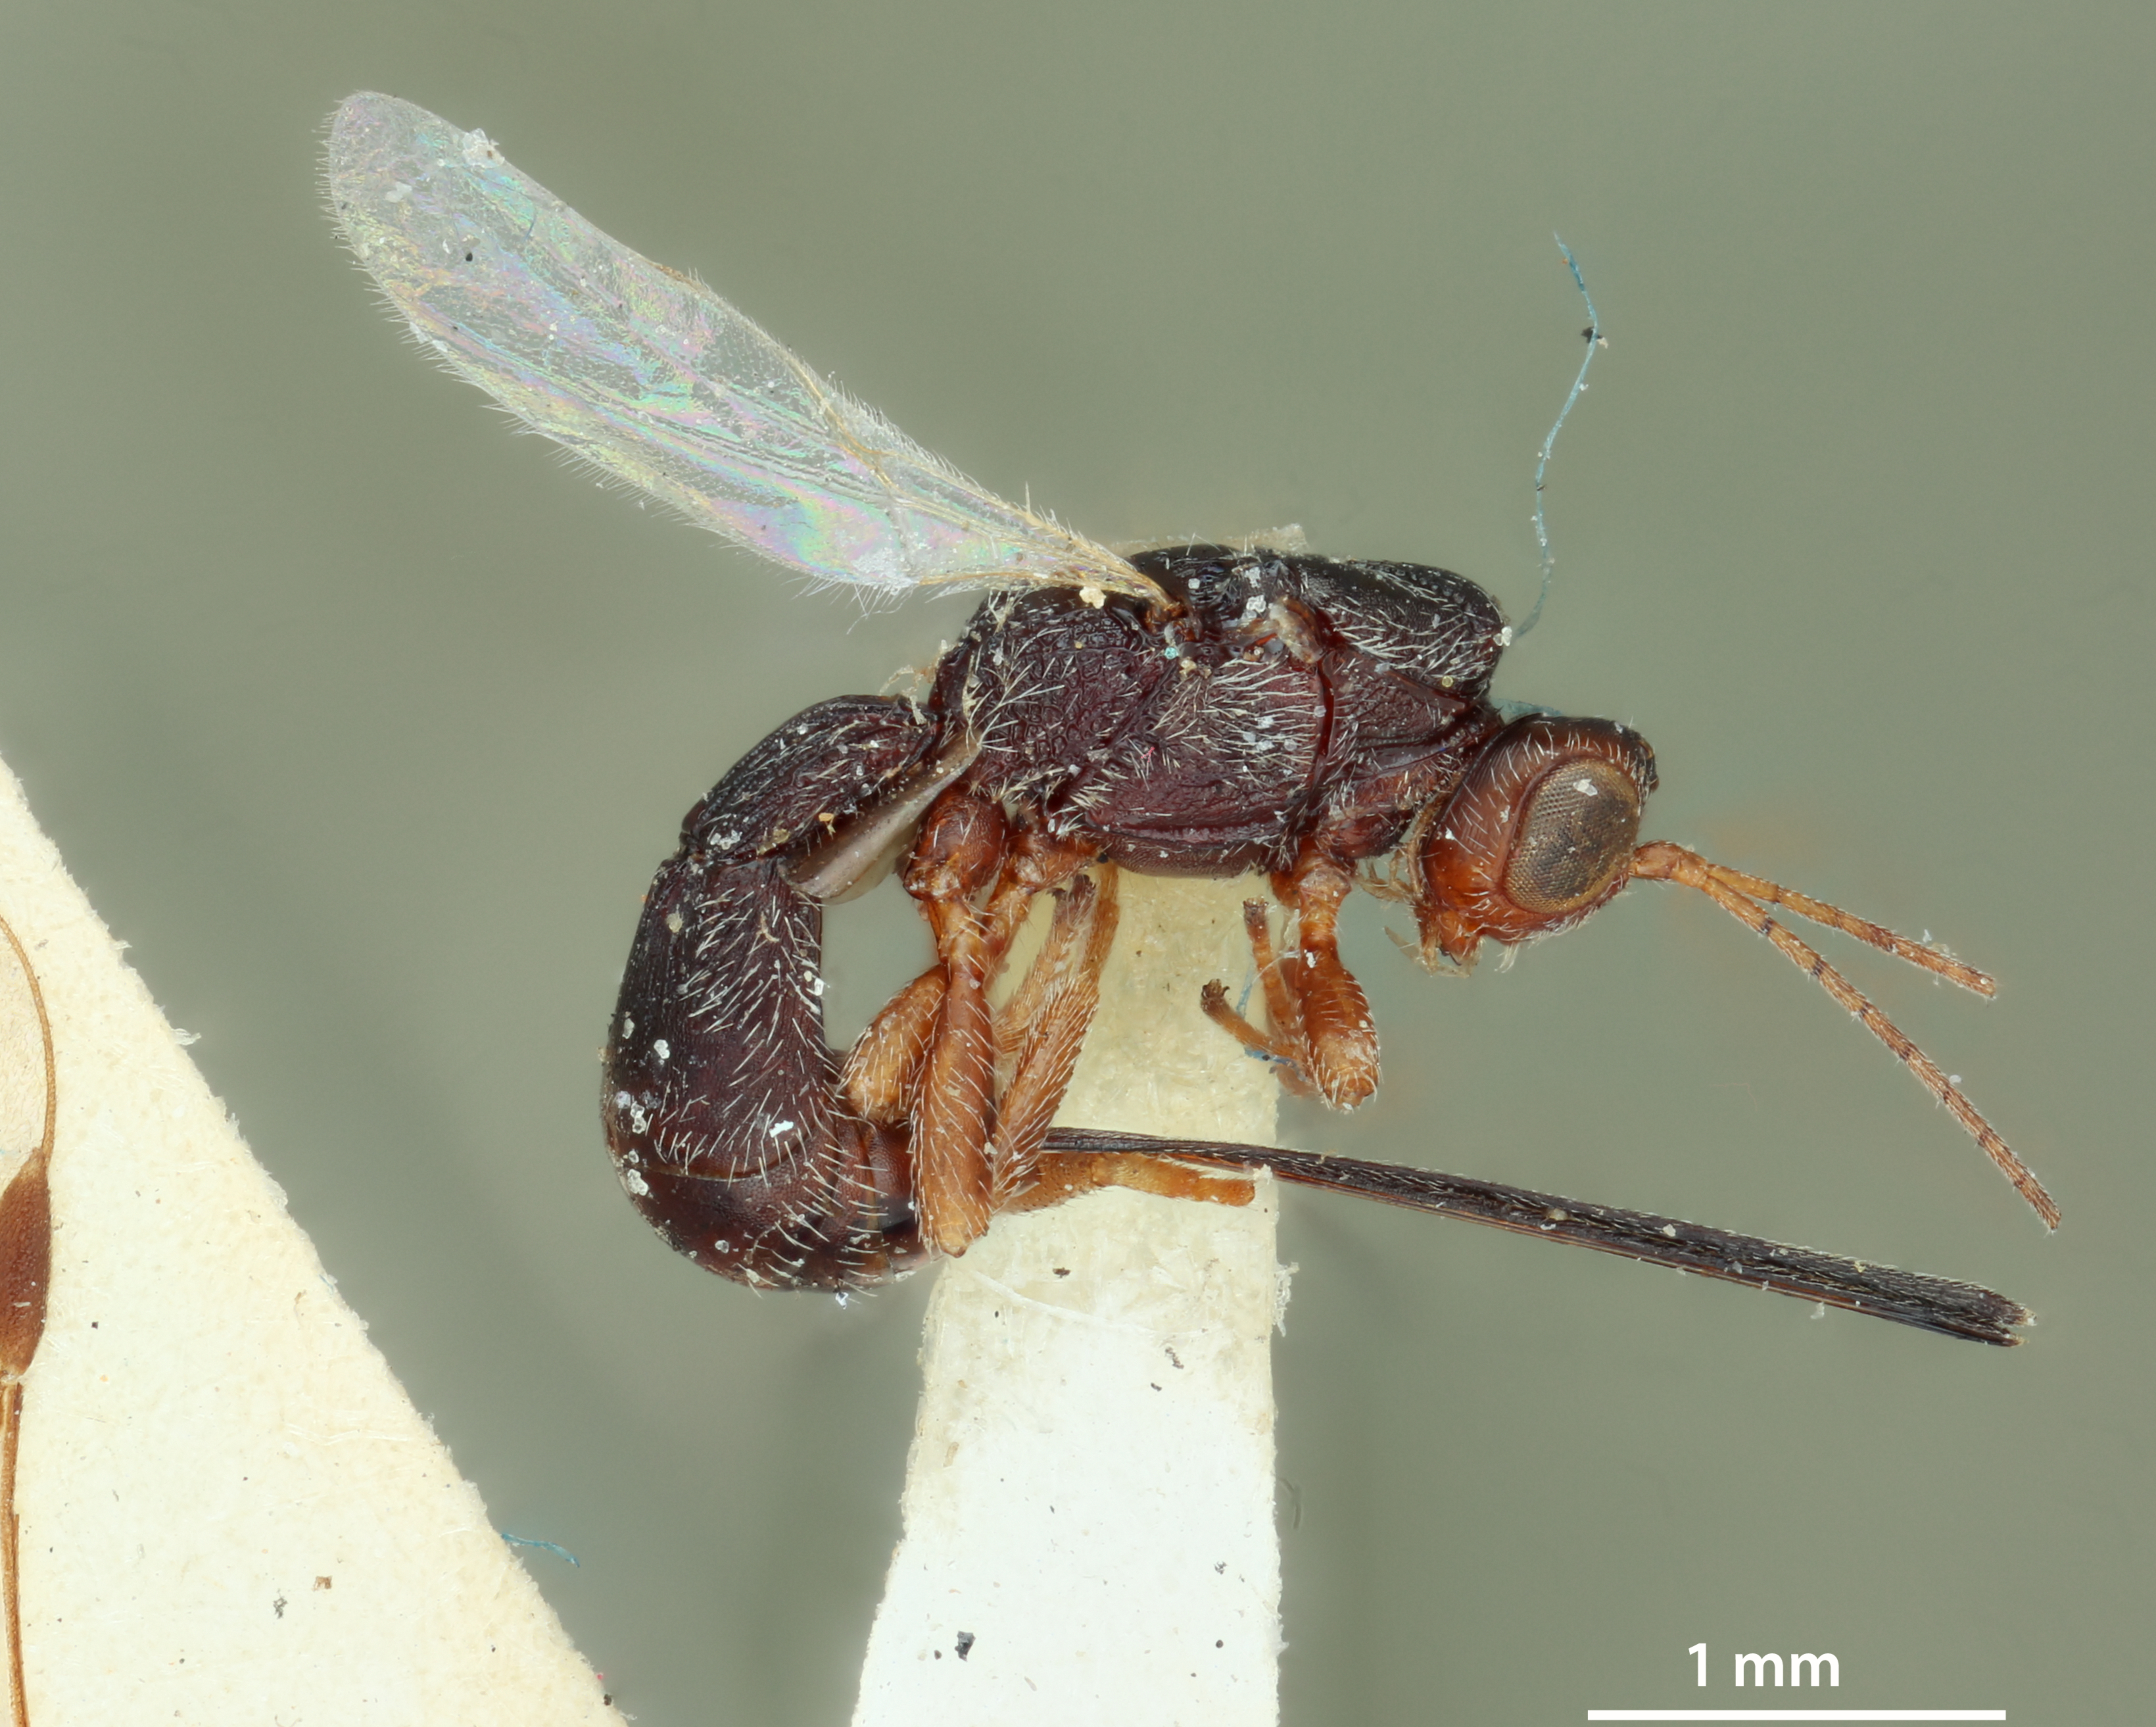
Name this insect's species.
Glyptocolastes texanus
